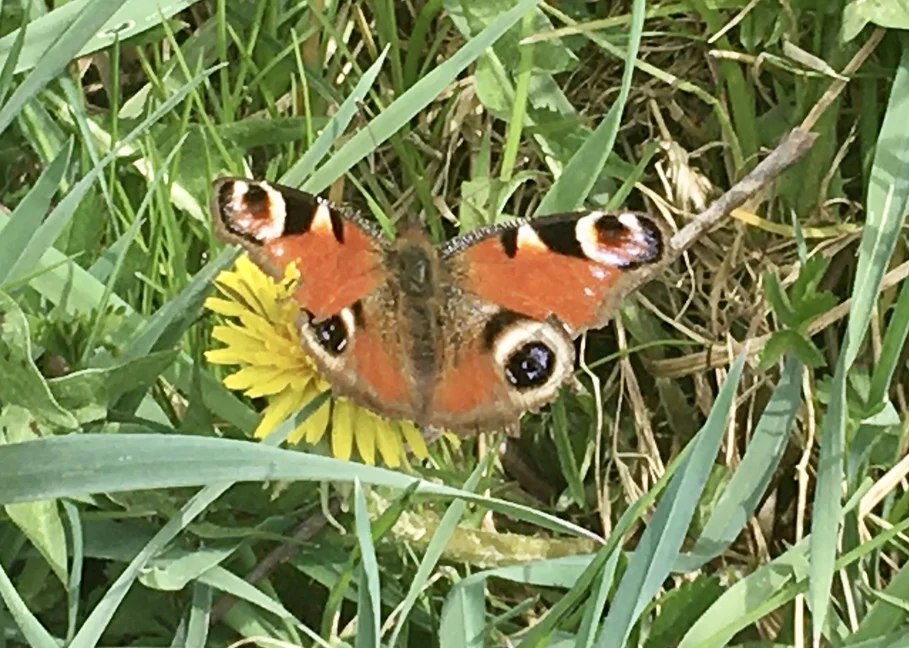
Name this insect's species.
Aglais io
